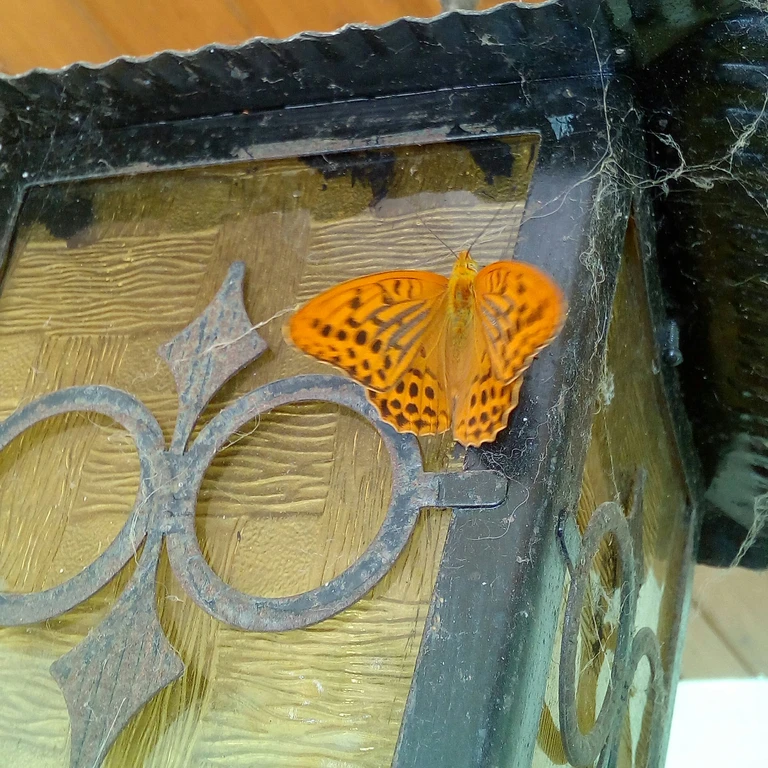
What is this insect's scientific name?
Argynnis paphia
